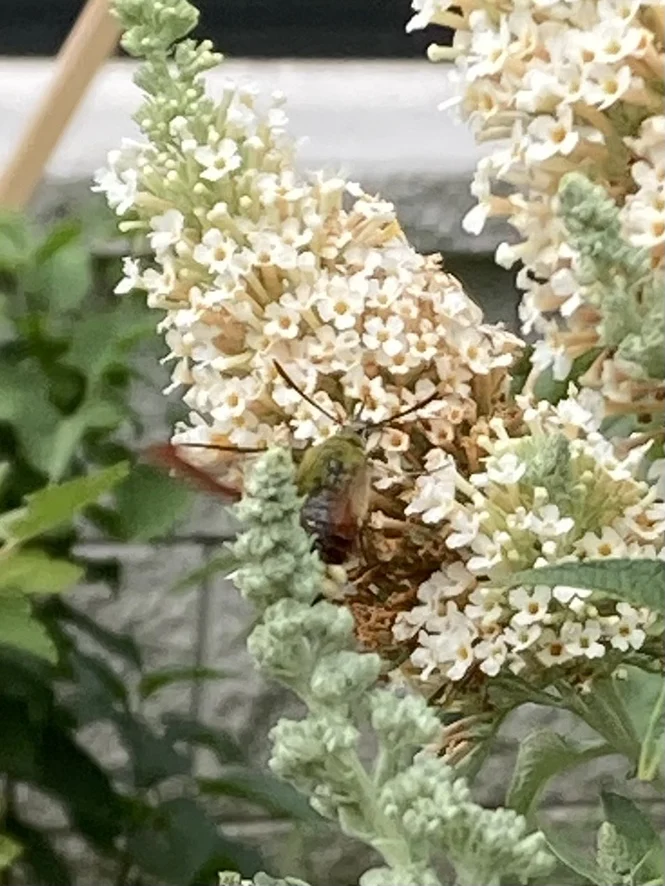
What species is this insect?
Hemaris fuciformis
